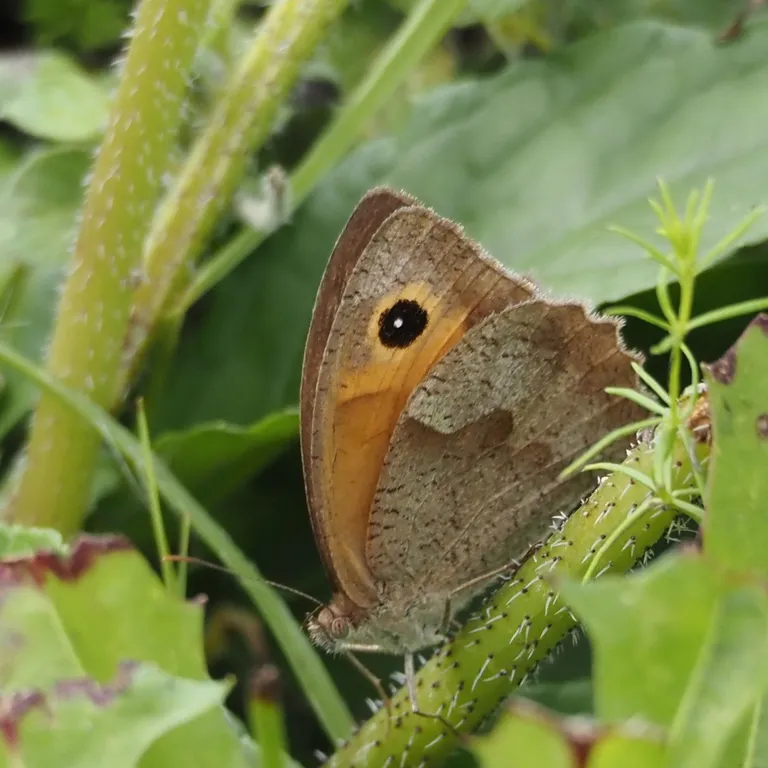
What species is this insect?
Maniola jurtina
